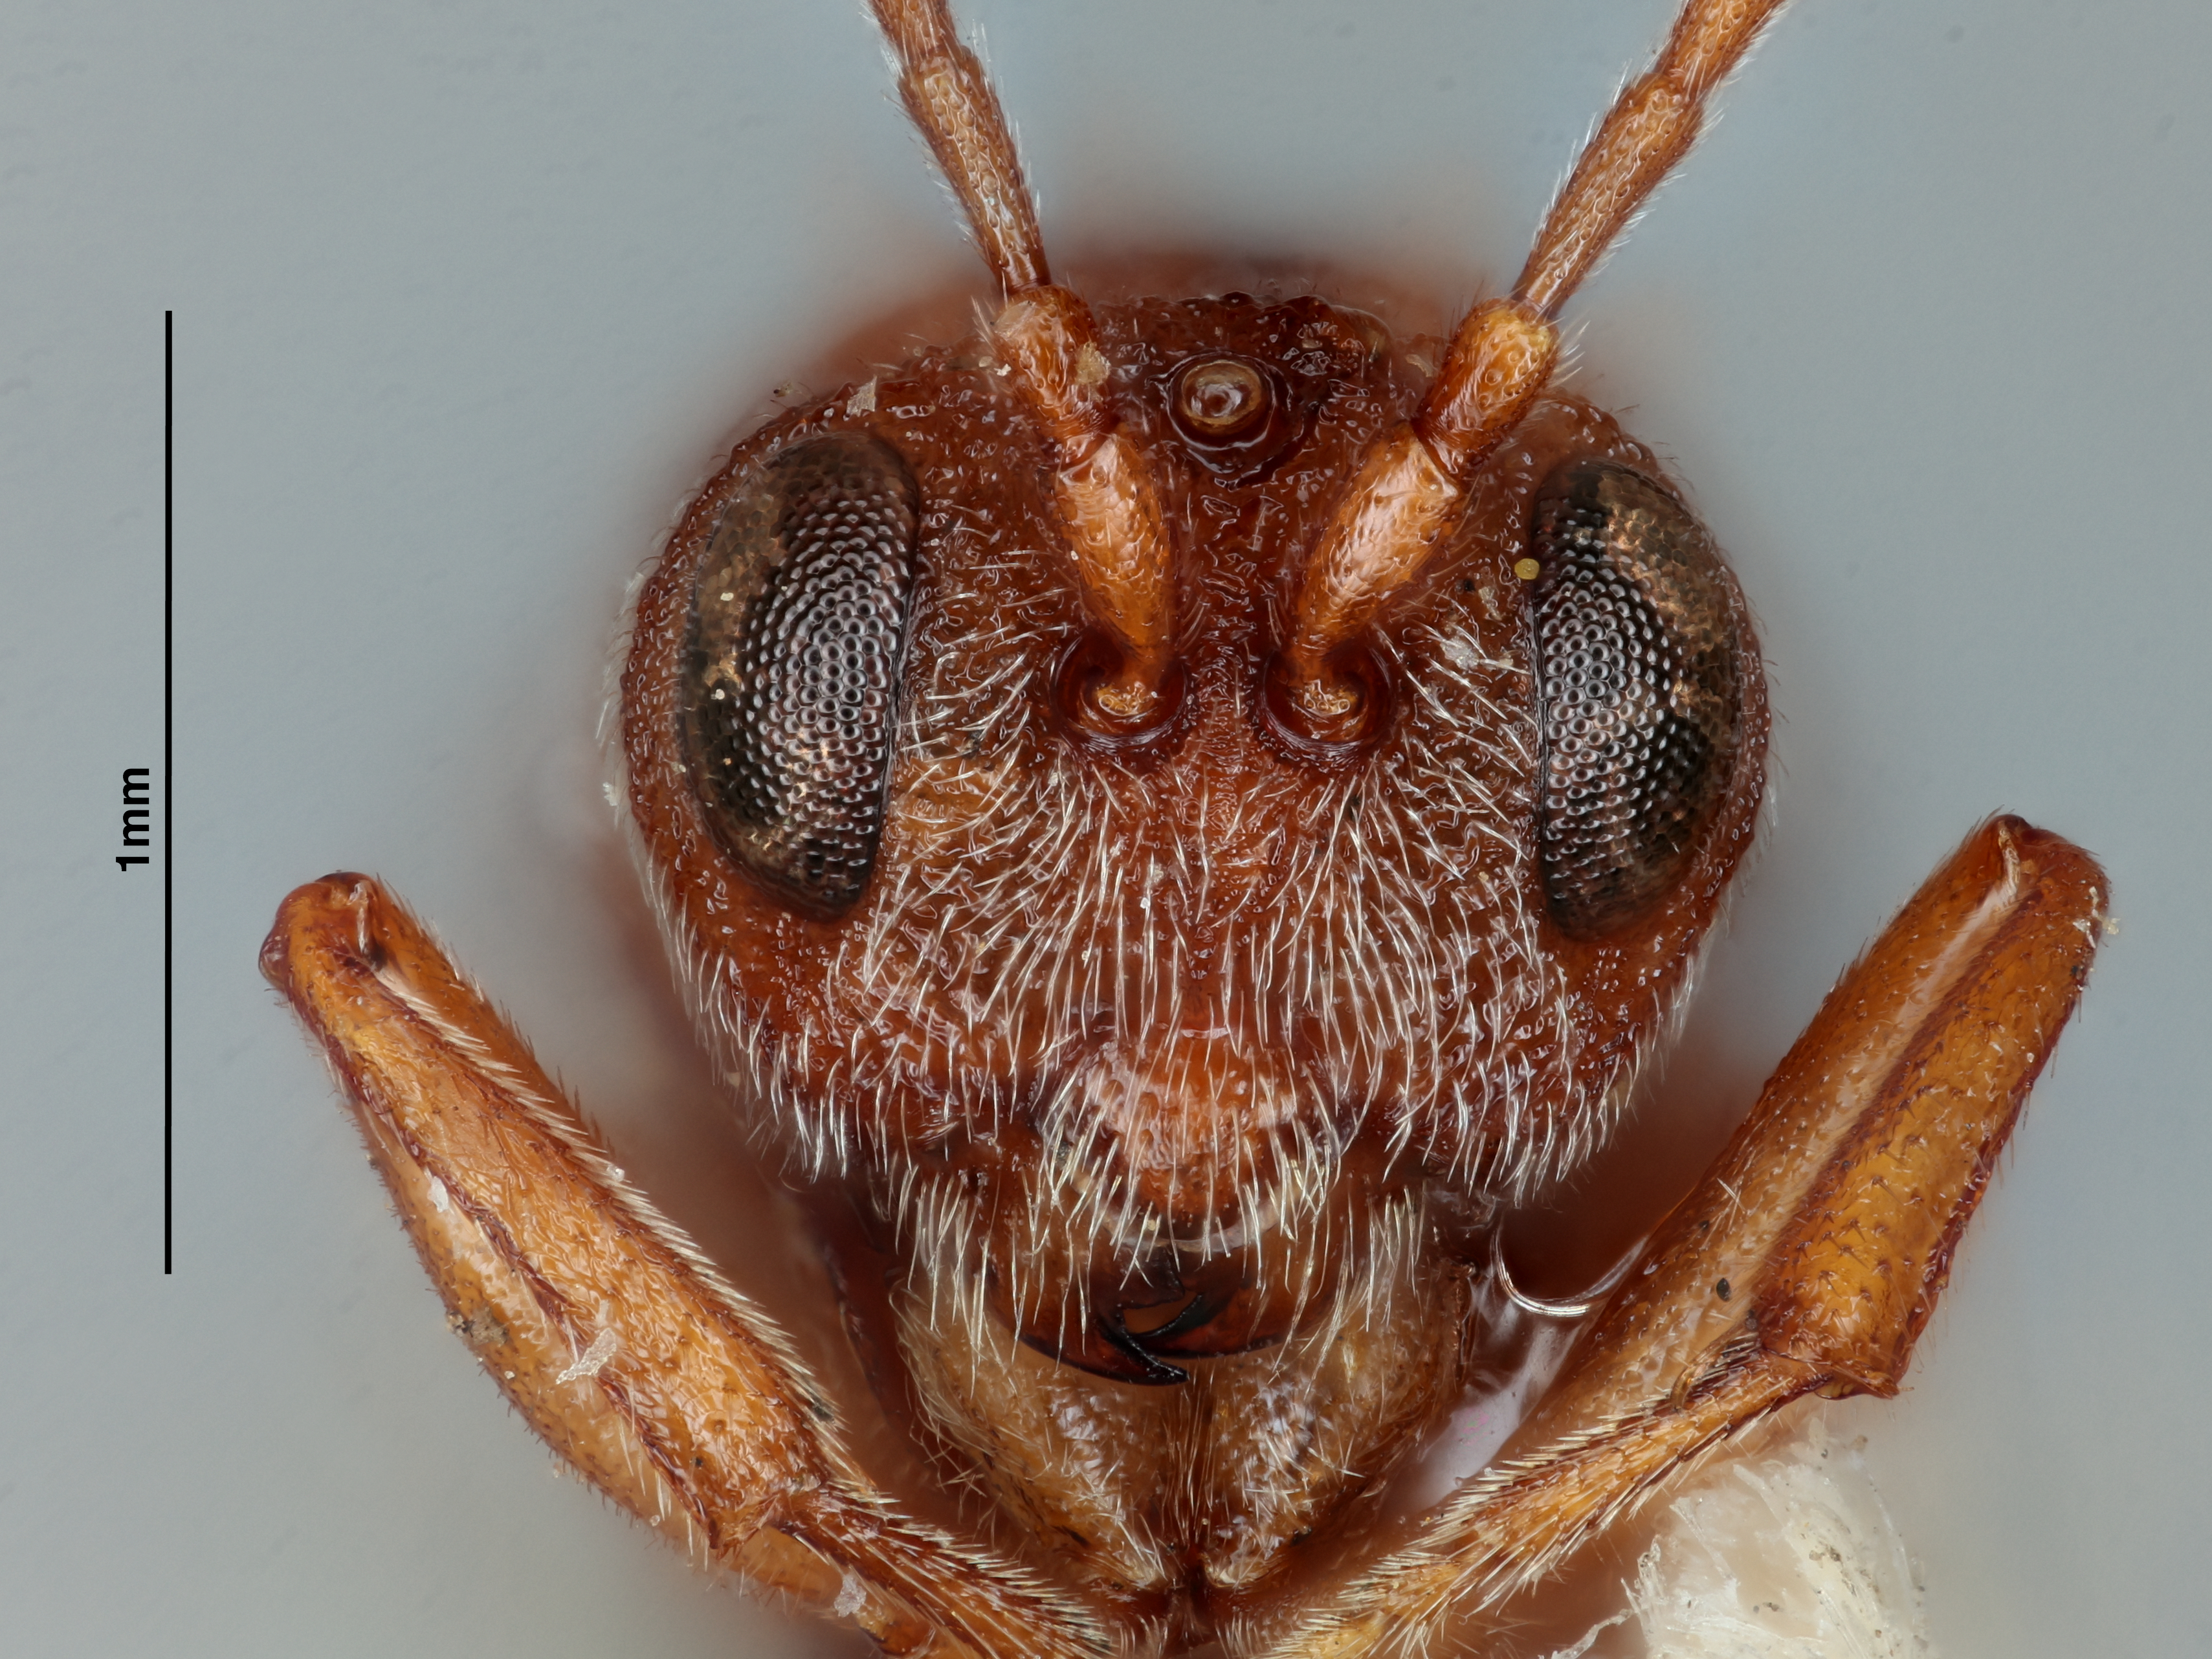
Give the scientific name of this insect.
Callirhytis perrugosa
